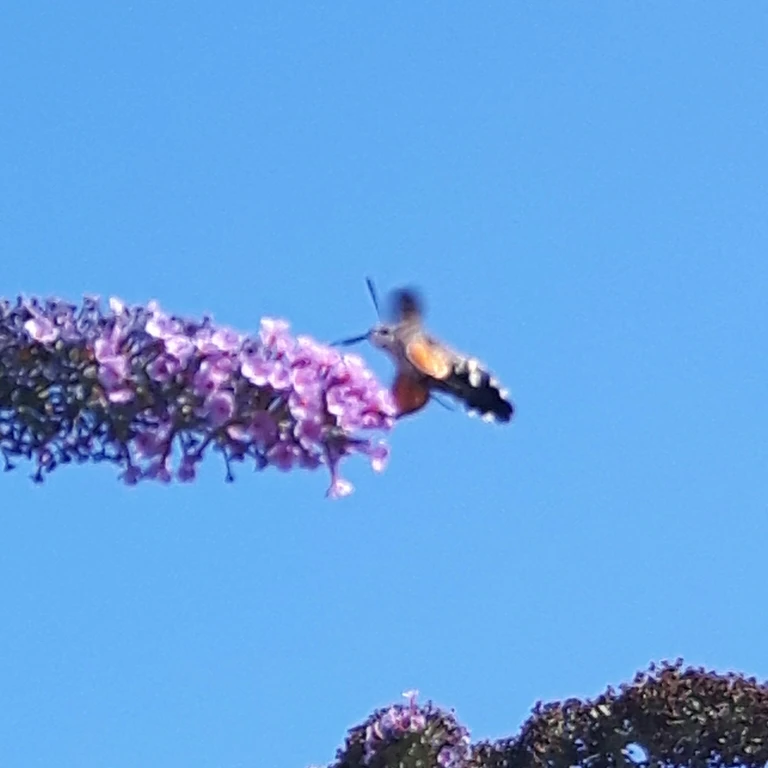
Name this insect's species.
Macroglossum stellatarum
